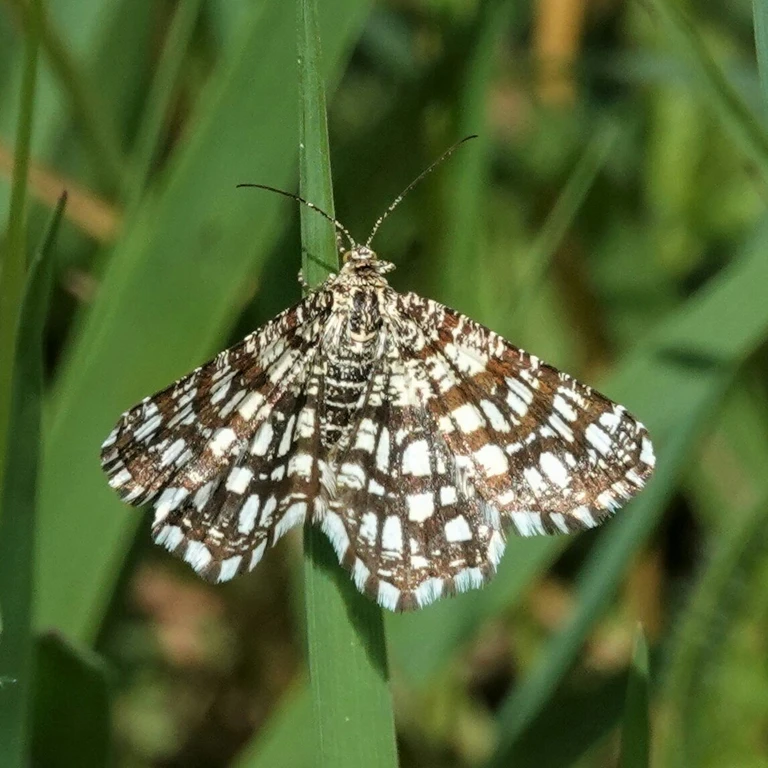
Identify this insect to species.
Chiasmia clathrata
